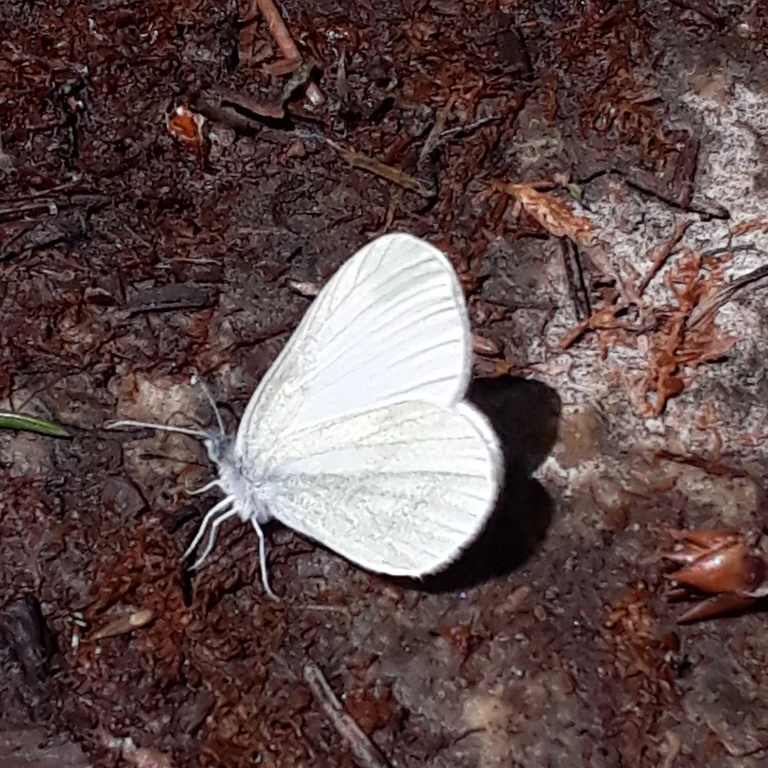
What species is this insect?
Leptidea sinapis/juvernica
